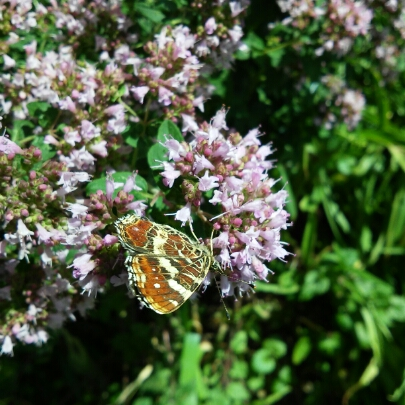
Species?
Araschnia levana
